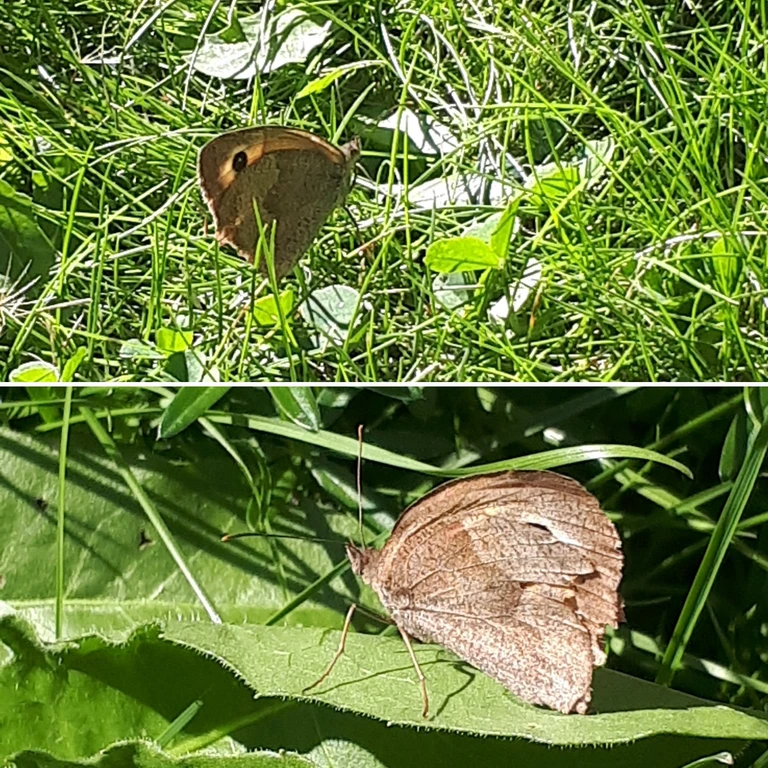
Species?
Maniola jurtina
